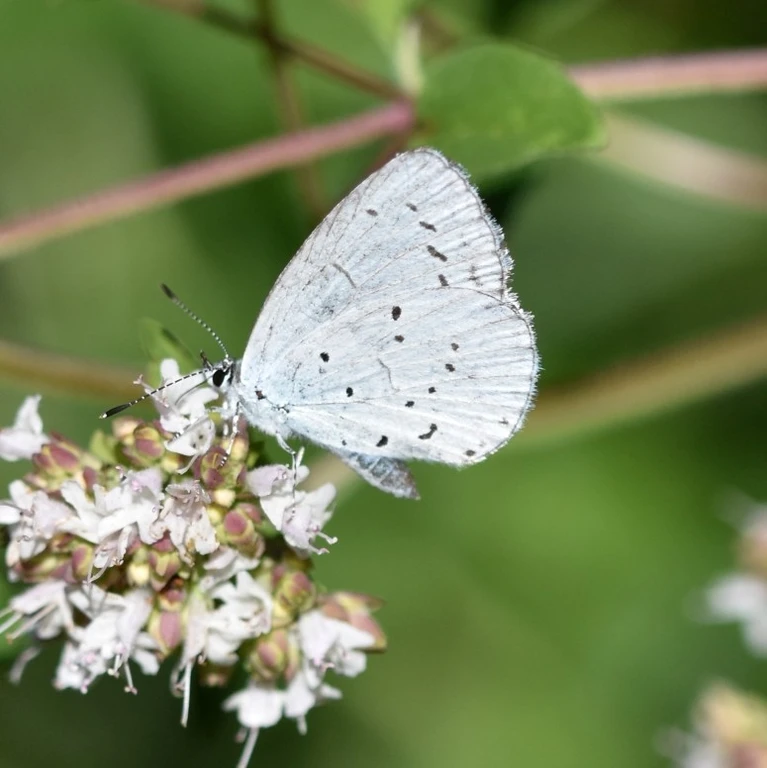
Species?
Celastrina argiolus
